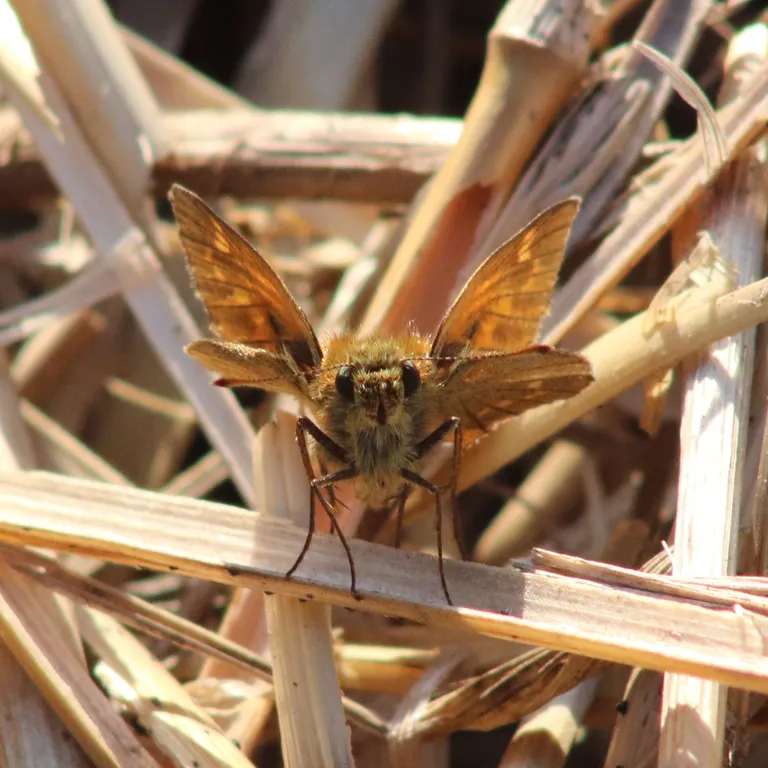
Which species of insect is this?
Ochlodes sylvanus (also Ochlodes venata)
